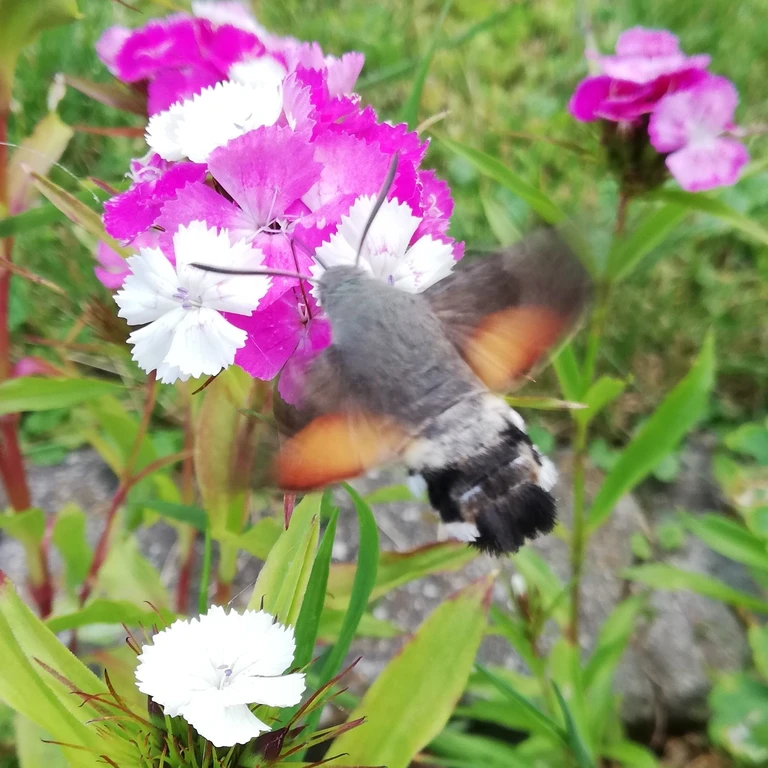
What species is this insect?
Macroglossum stellatarum
